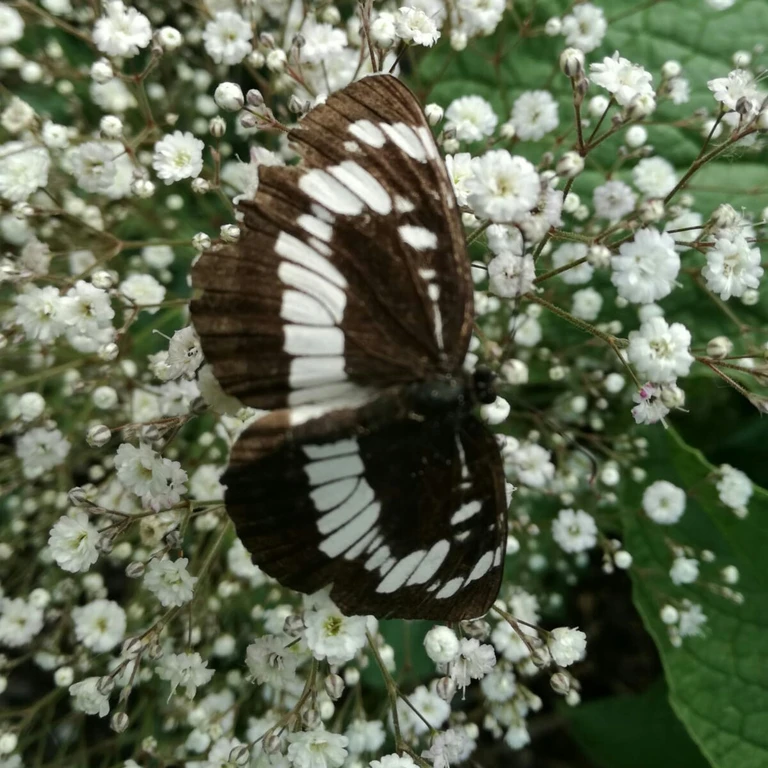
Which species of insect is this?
Neptis rivularis
